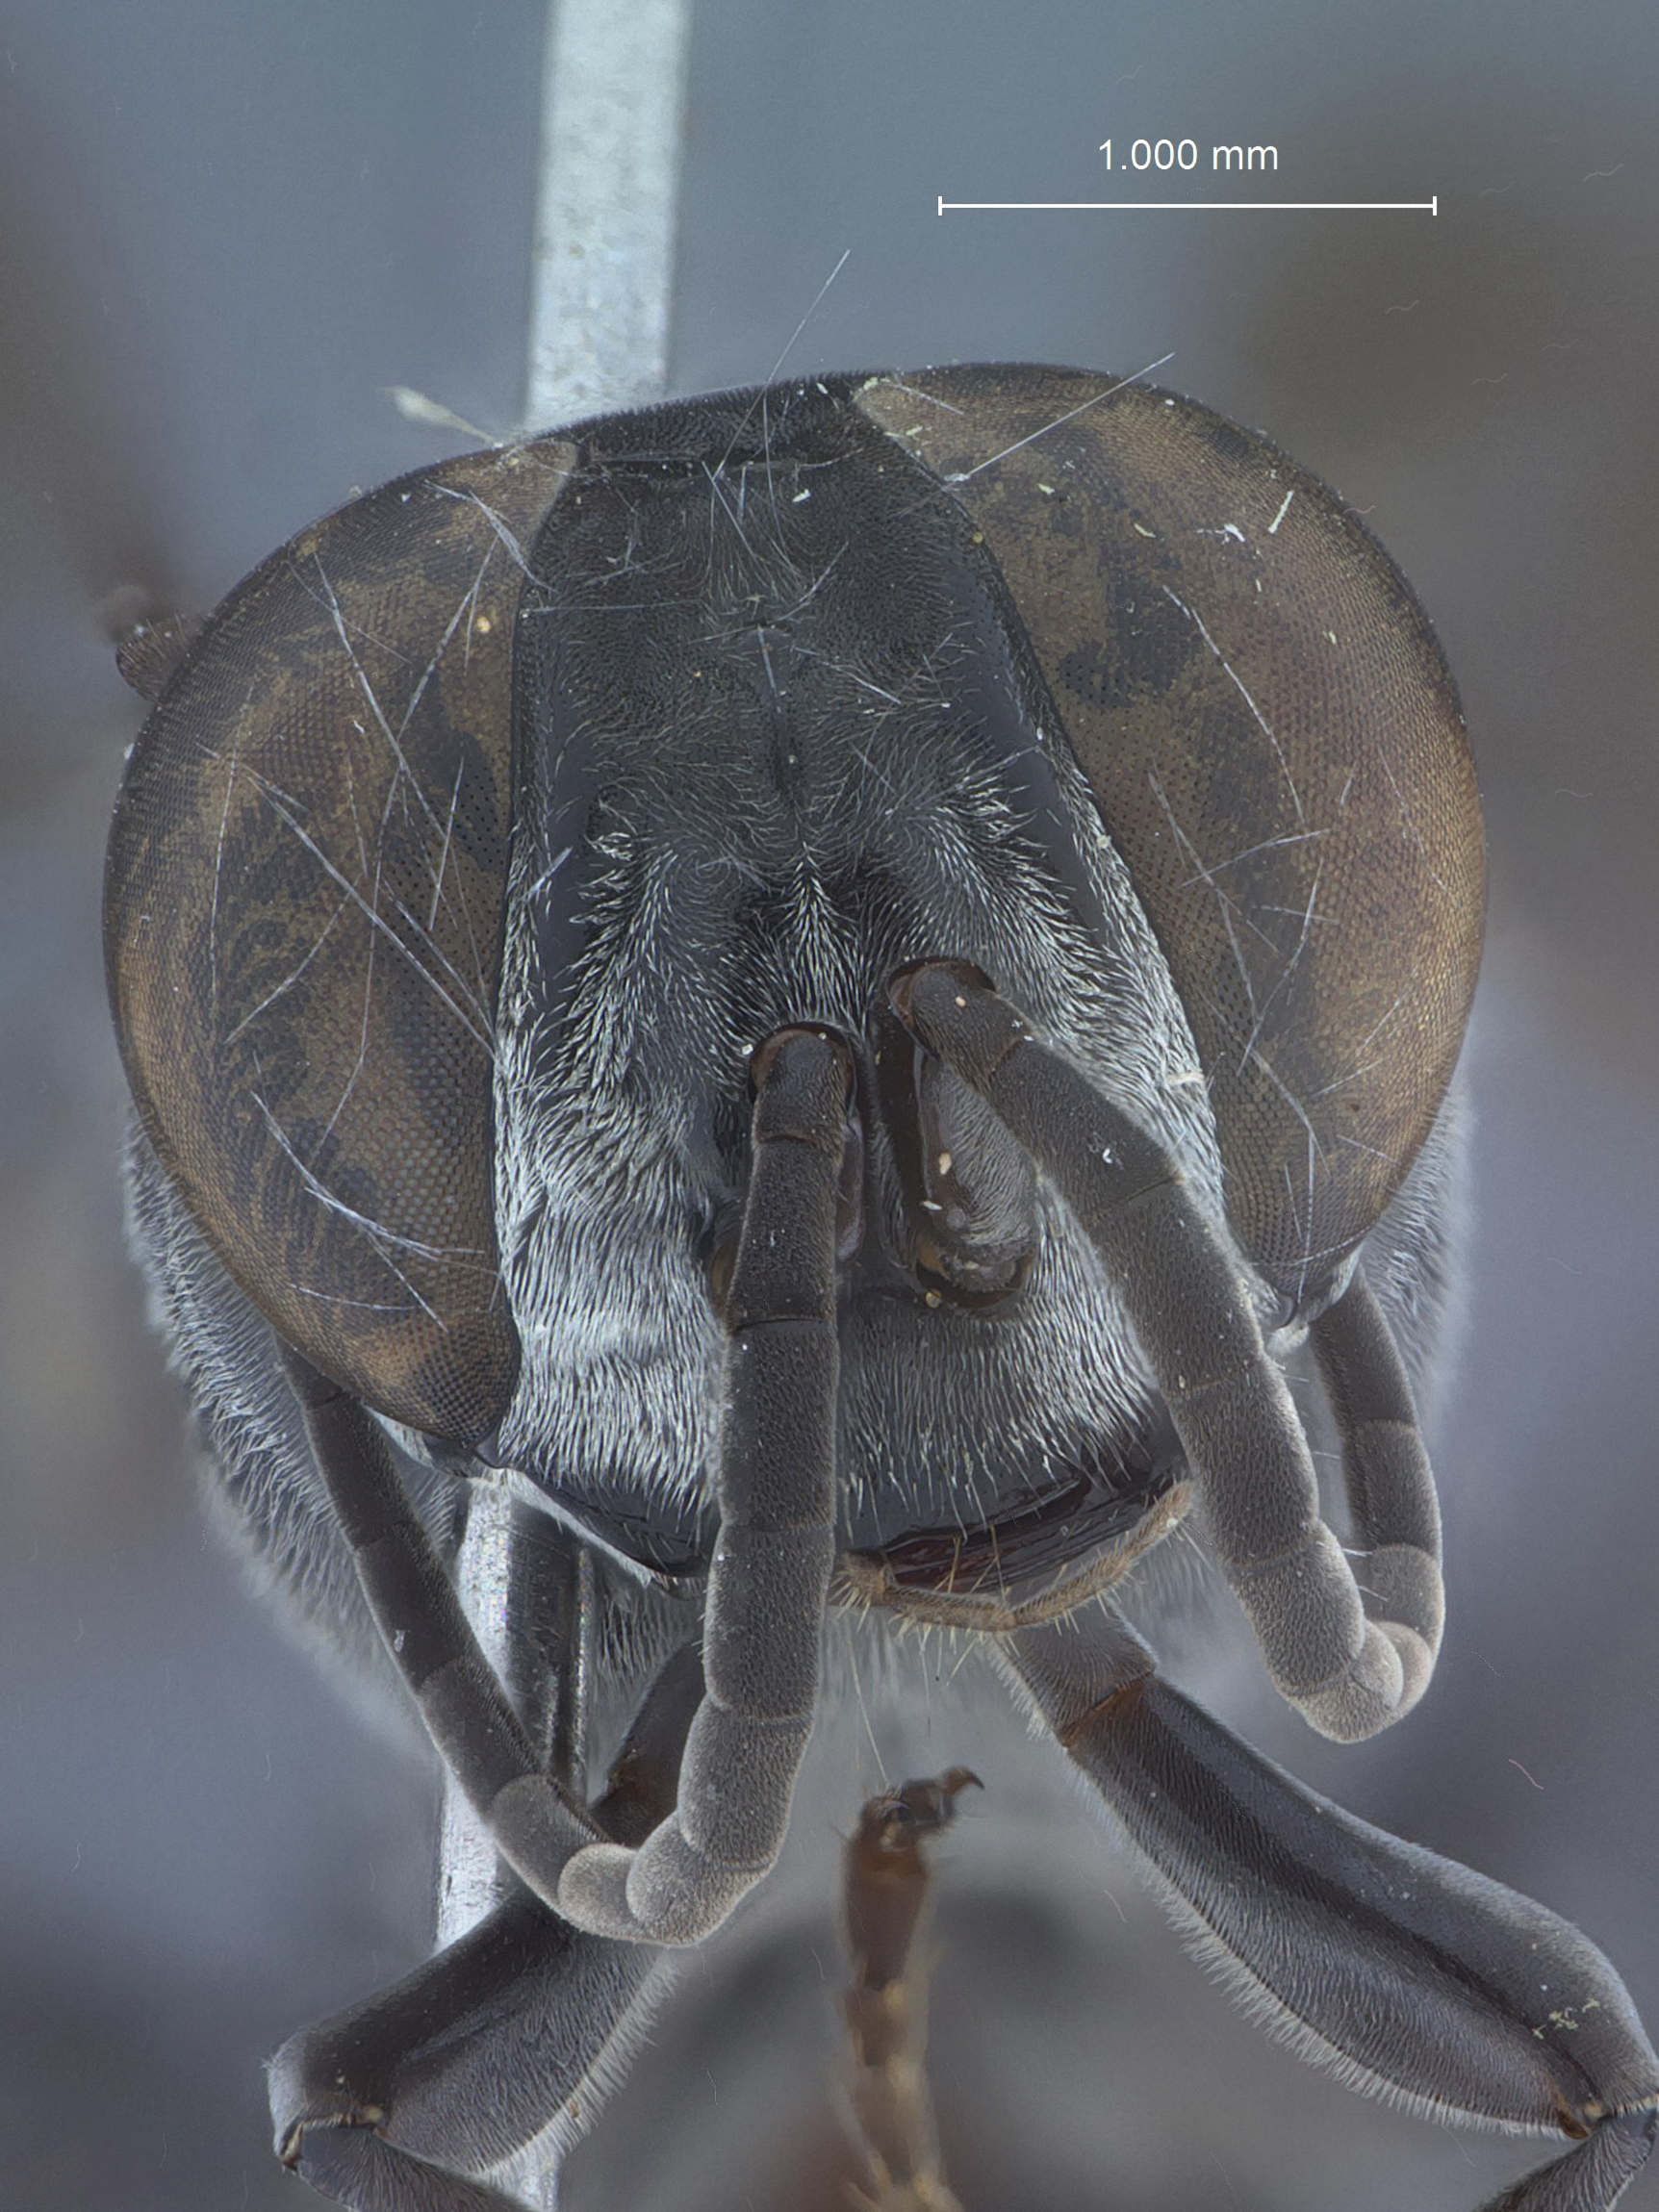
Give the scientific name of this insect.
Liris formosana
